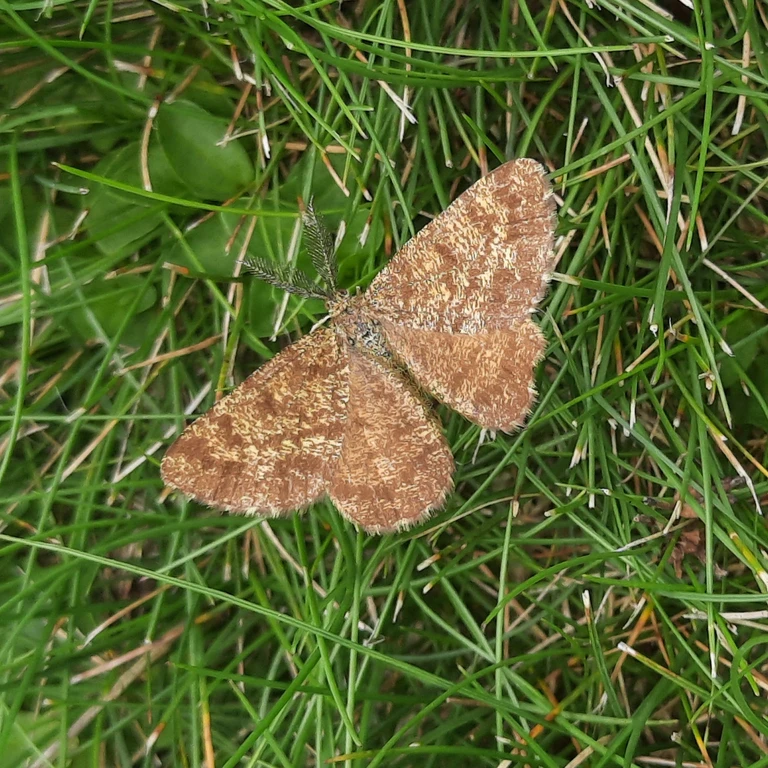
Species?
Ematurga atomaria
